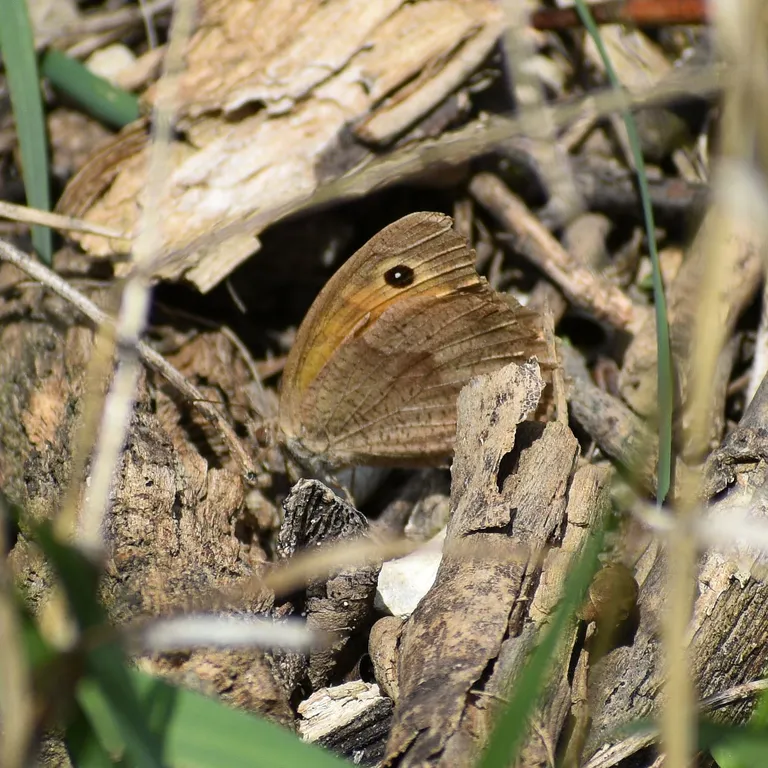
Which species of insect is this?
Maniola jurtina
